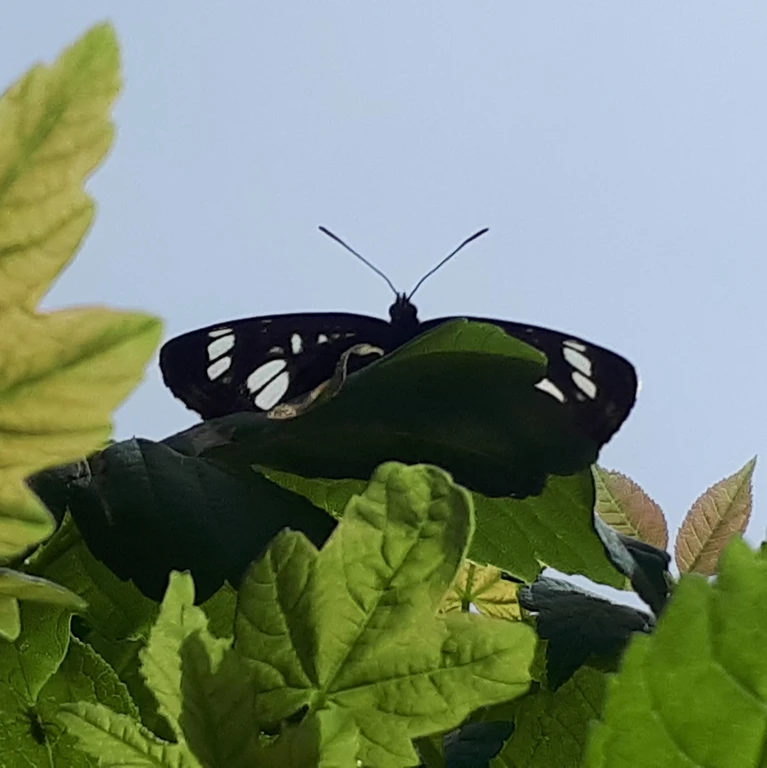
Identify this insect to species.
Neptis rivularis
